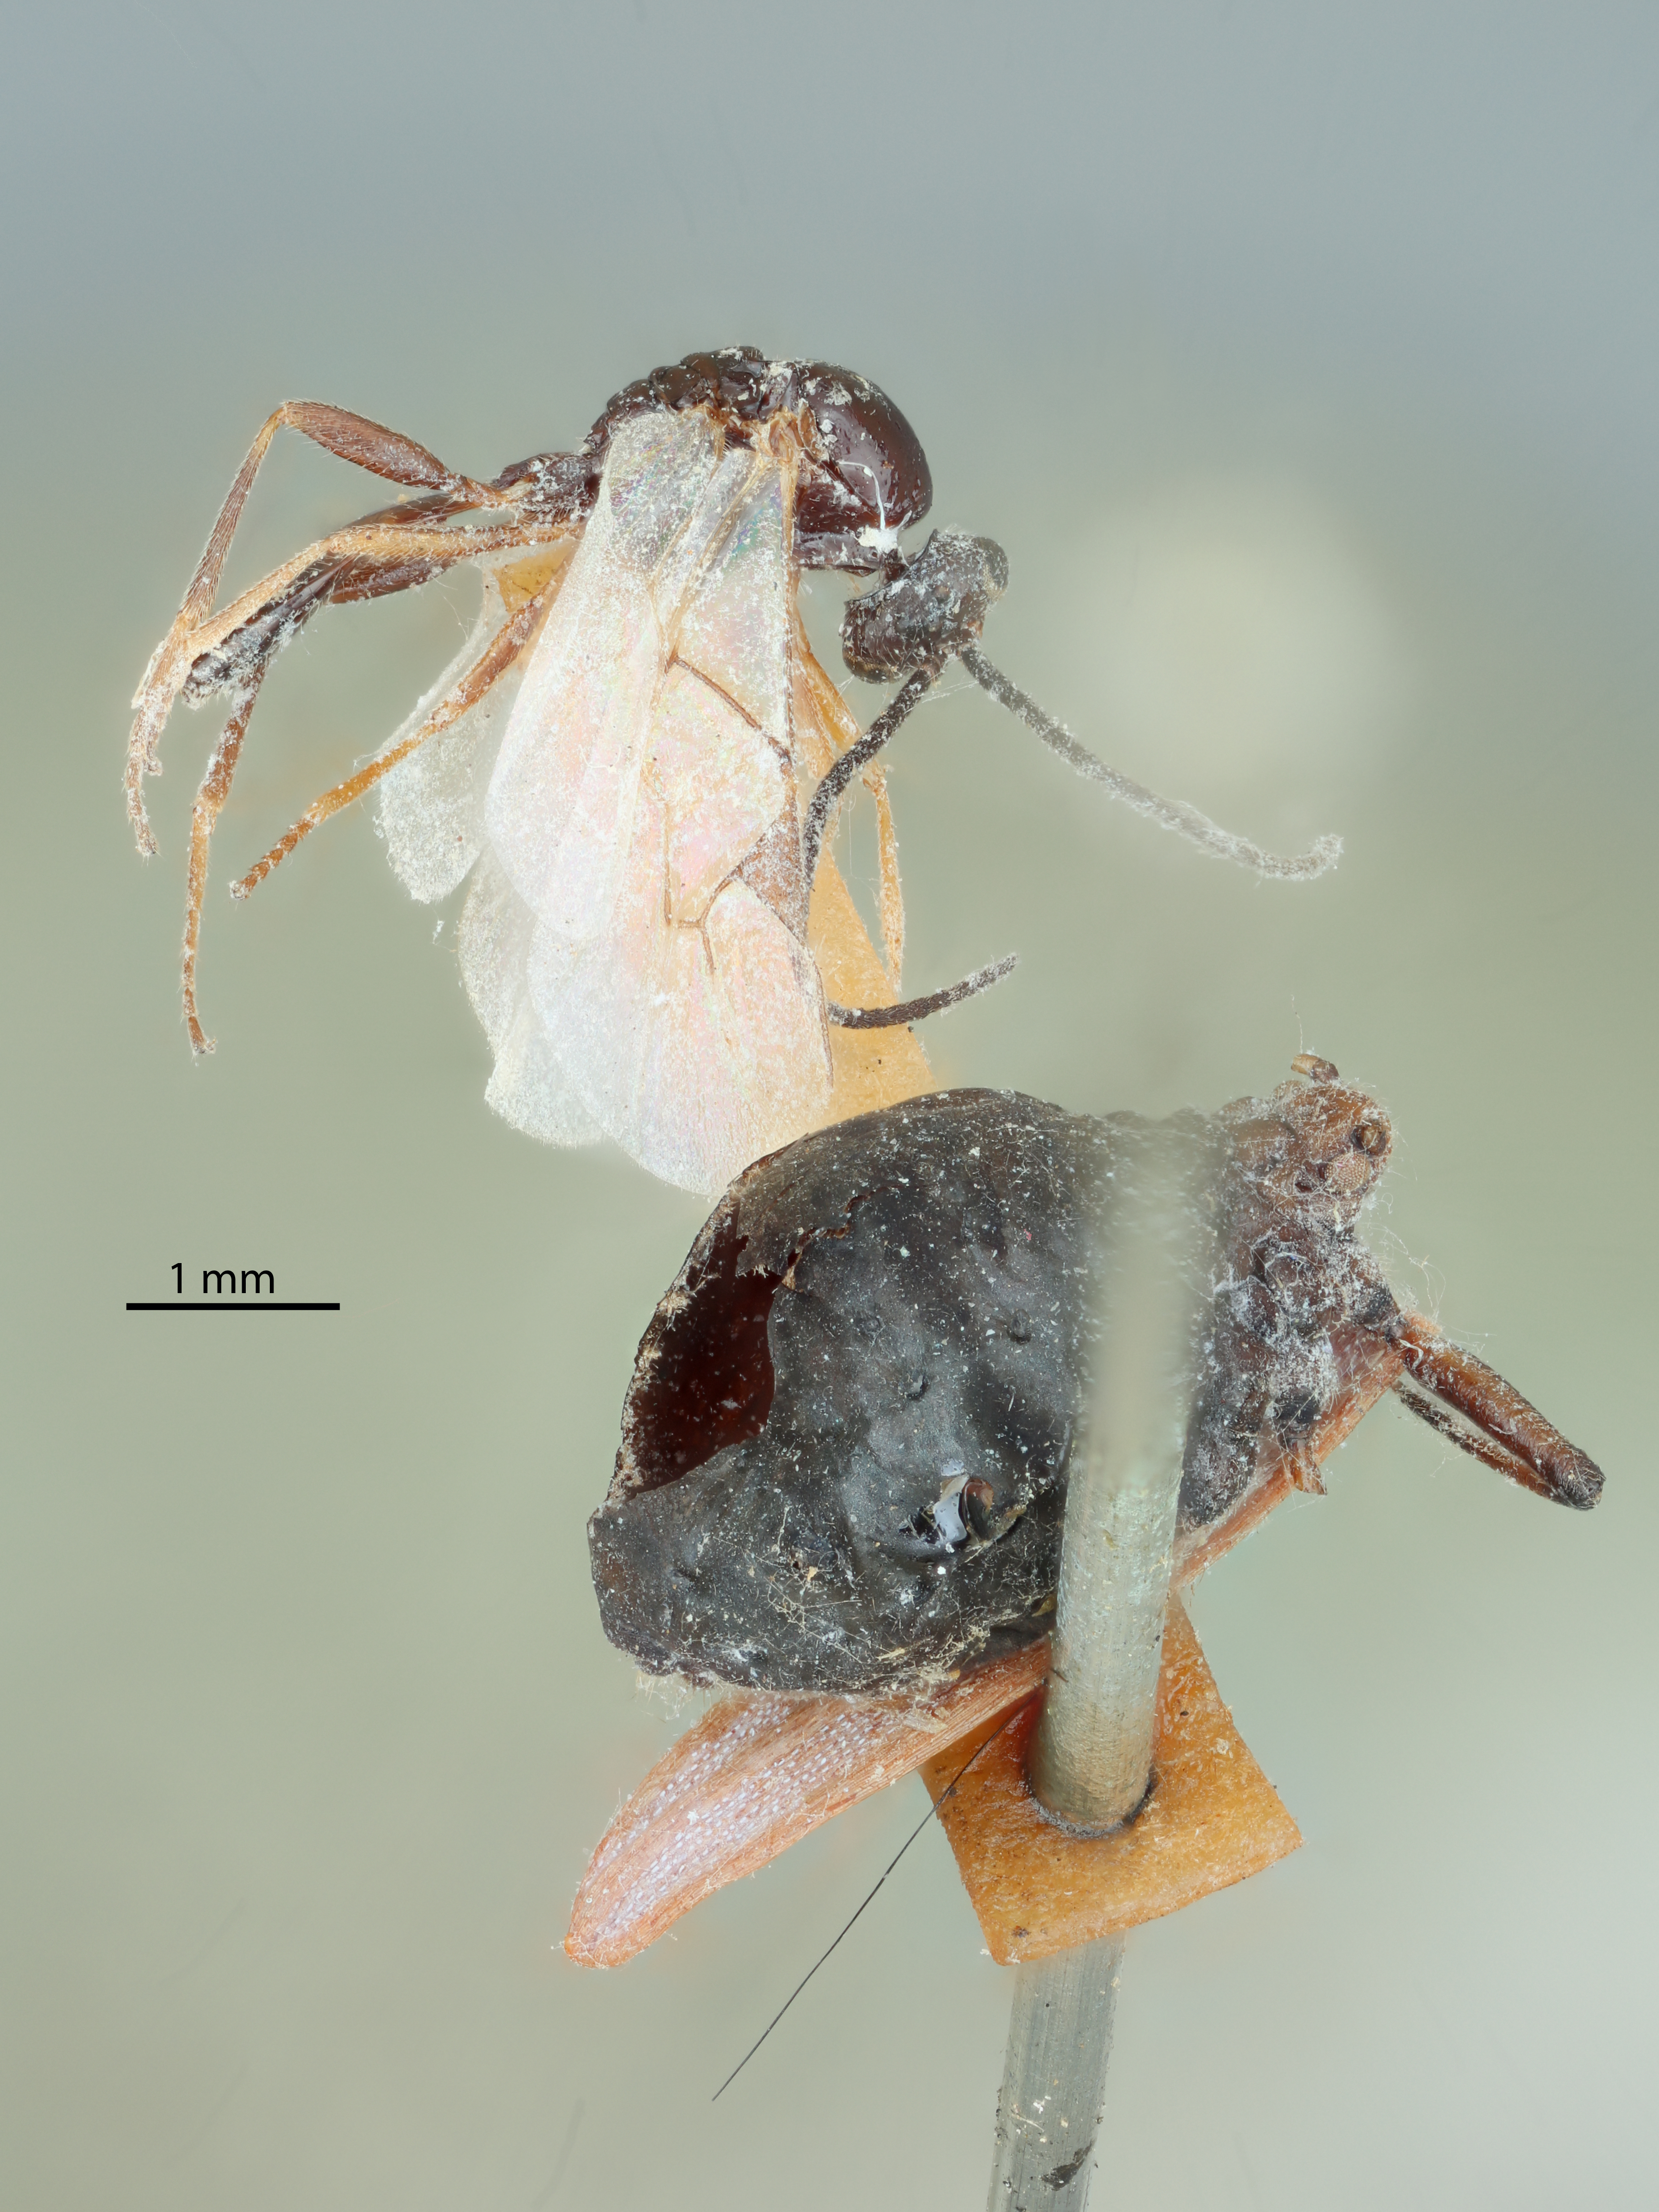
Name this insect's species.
Aphidius lachnivoris
